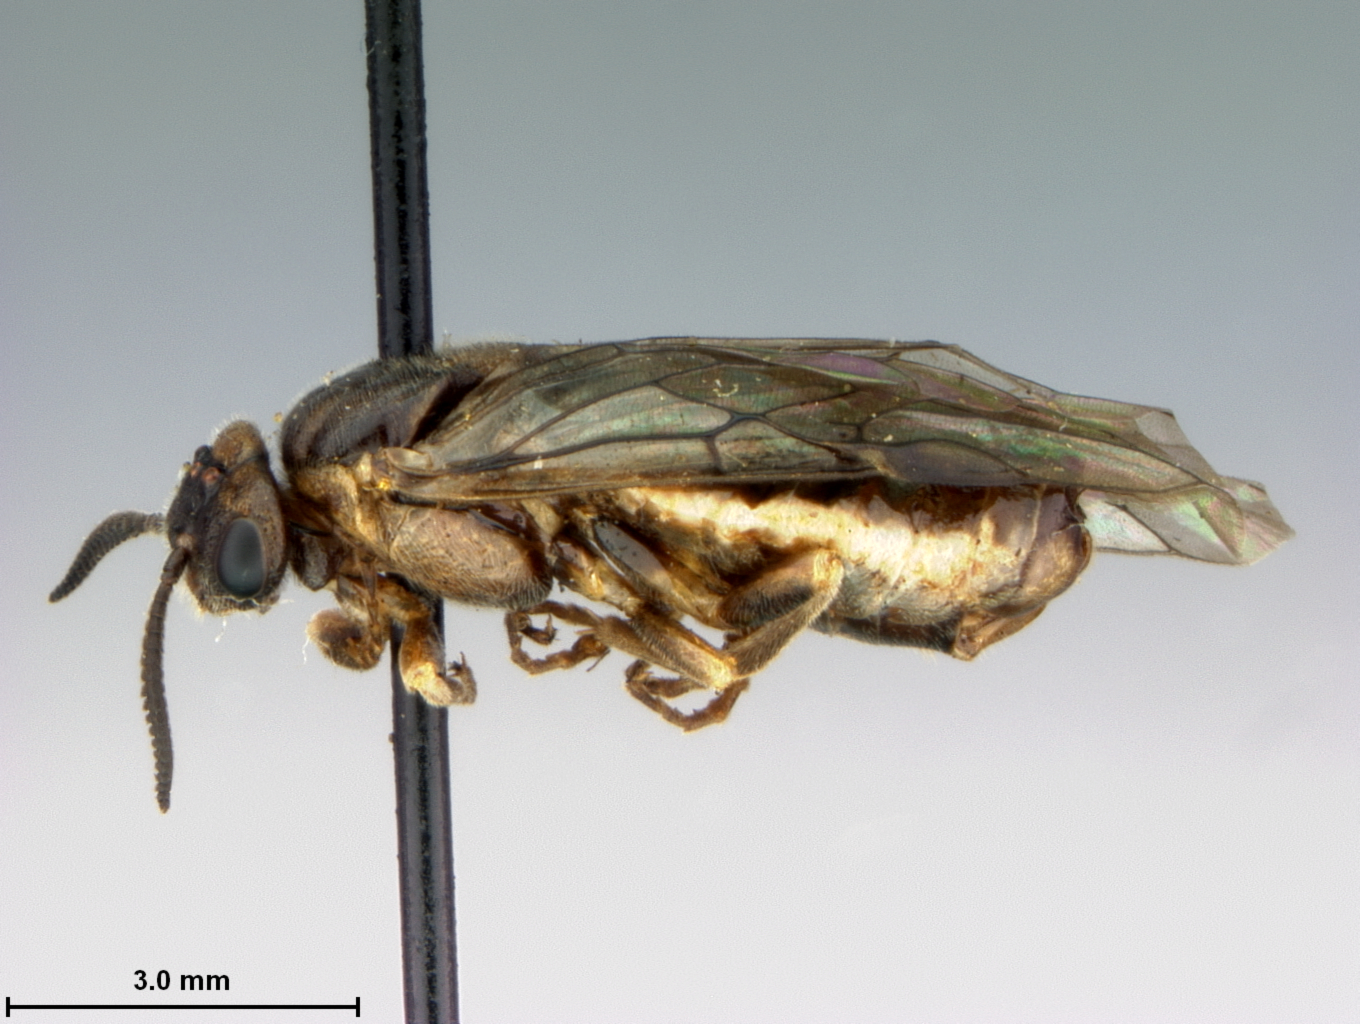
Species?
Neodiprion pratti
